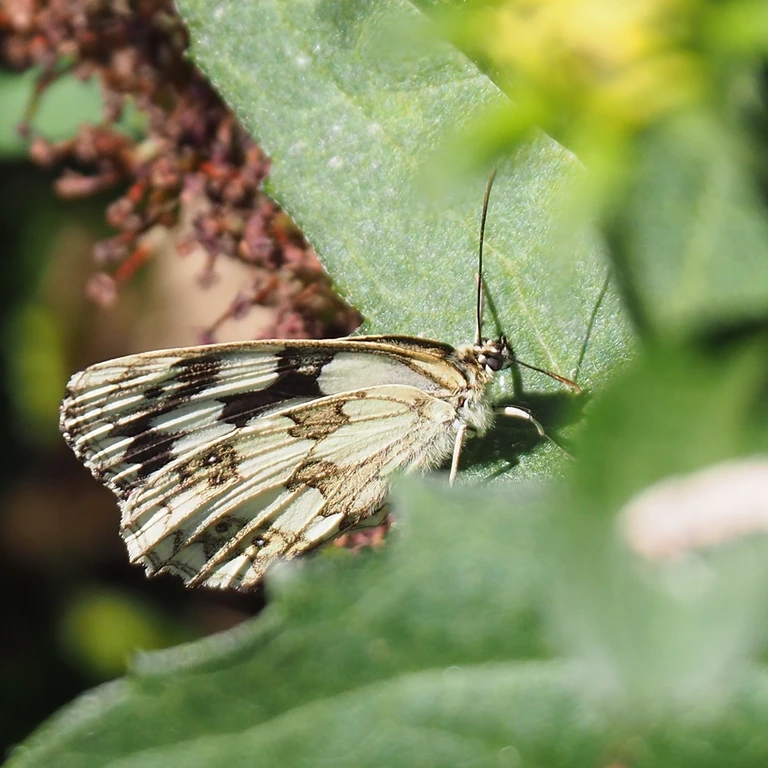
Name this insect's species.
Melanargia galathea
